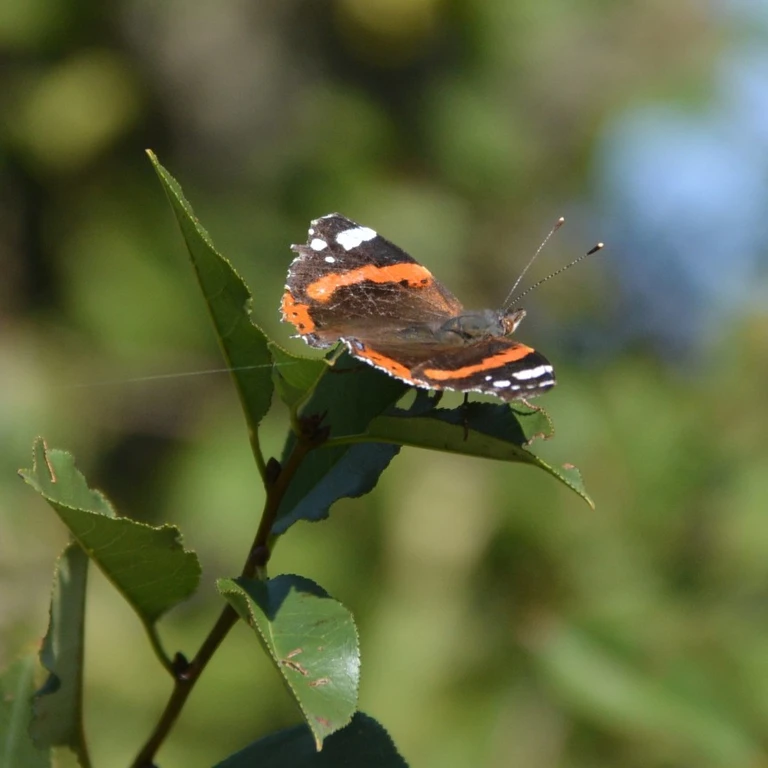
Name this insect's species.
Vanessa atalanta
